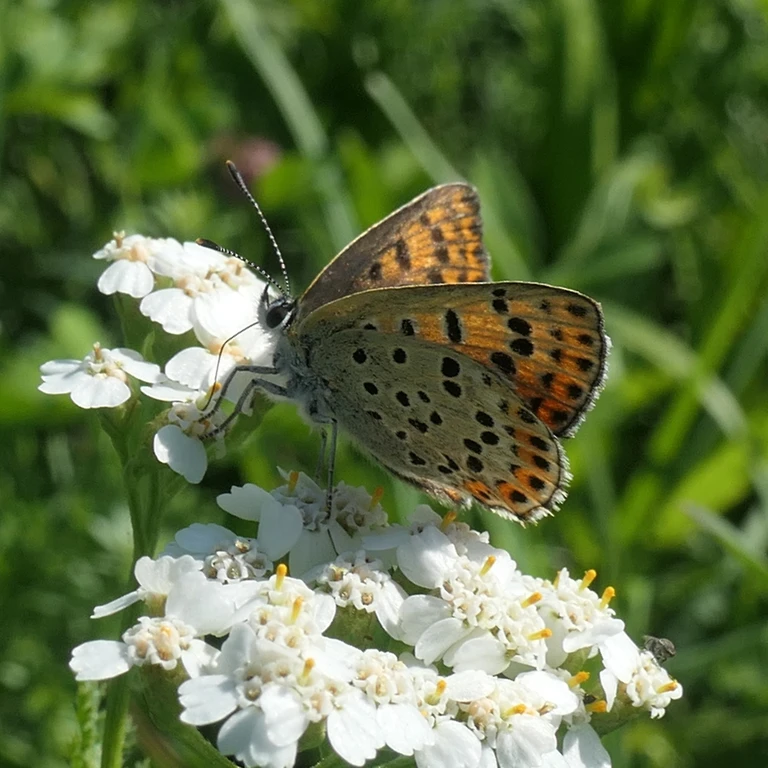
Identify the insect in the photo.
Lycaena tityrus (also Loweia tityrus)
